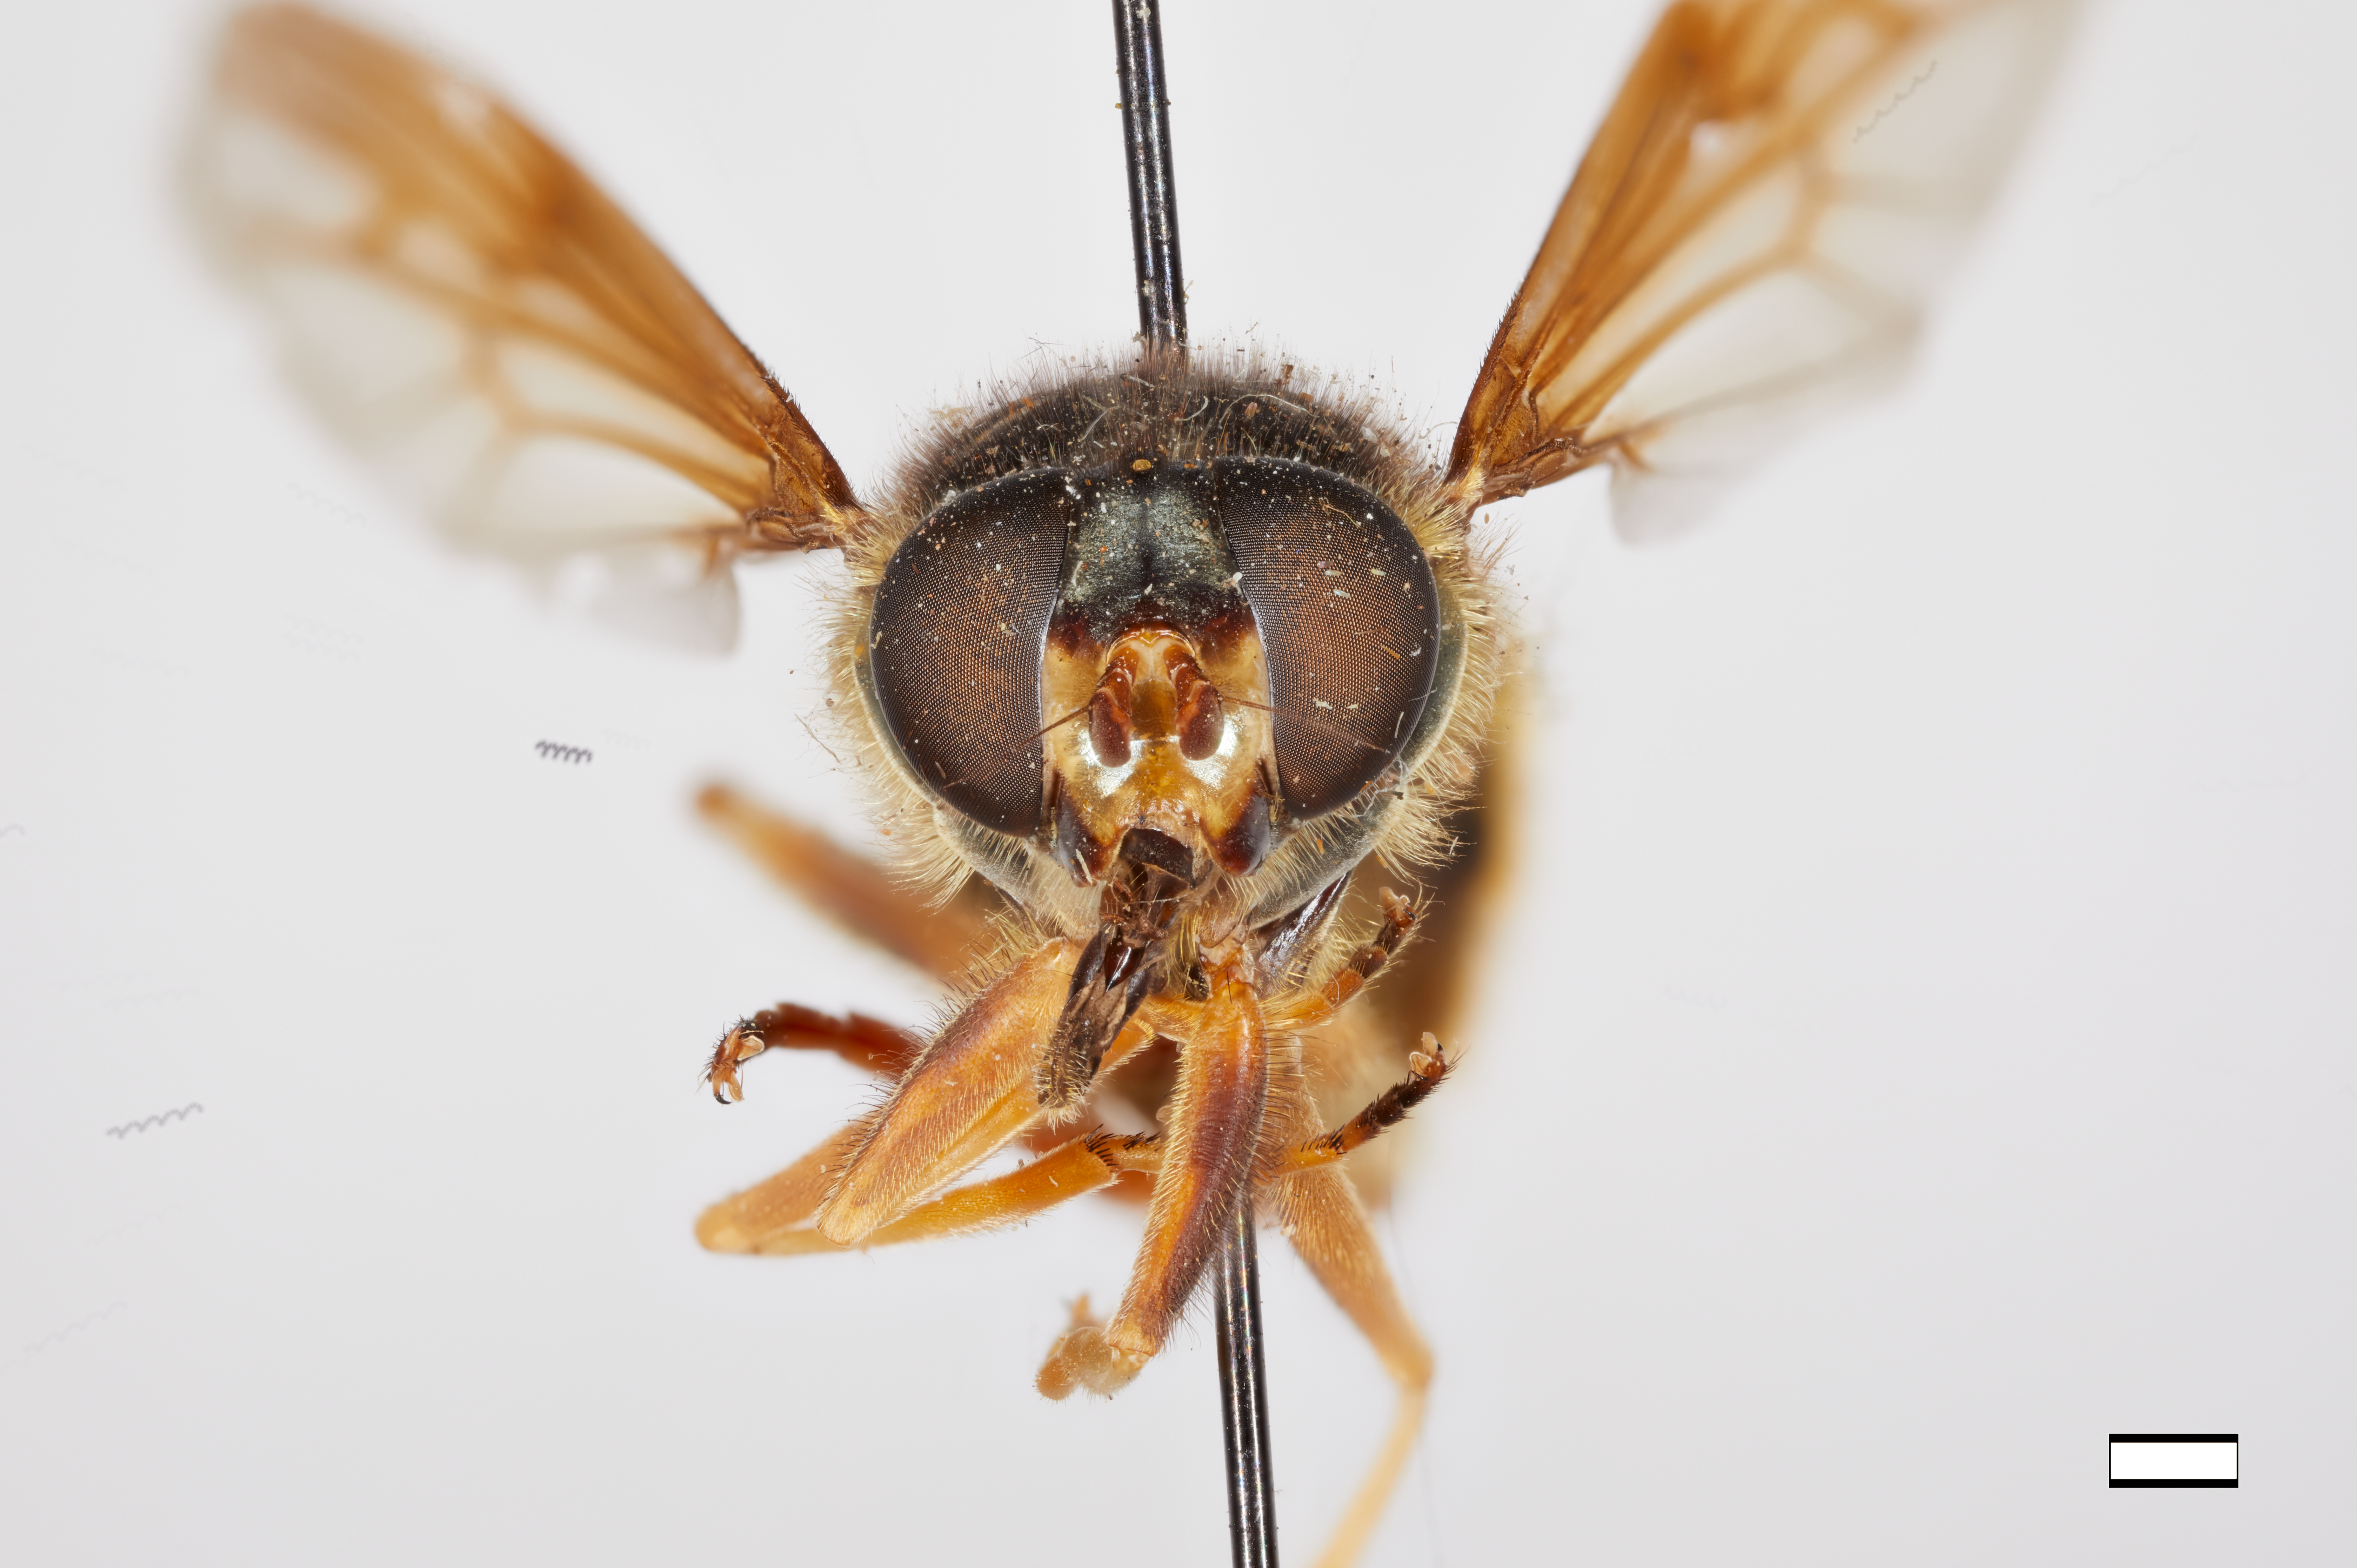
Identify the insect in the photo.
Caliprobola aldrichi
